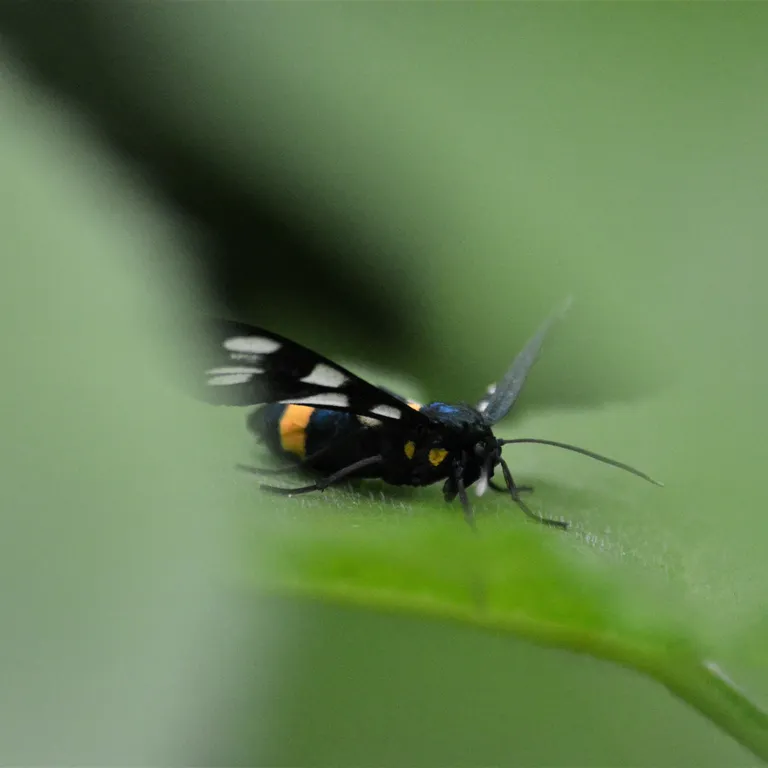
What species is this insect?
Amata phegea
